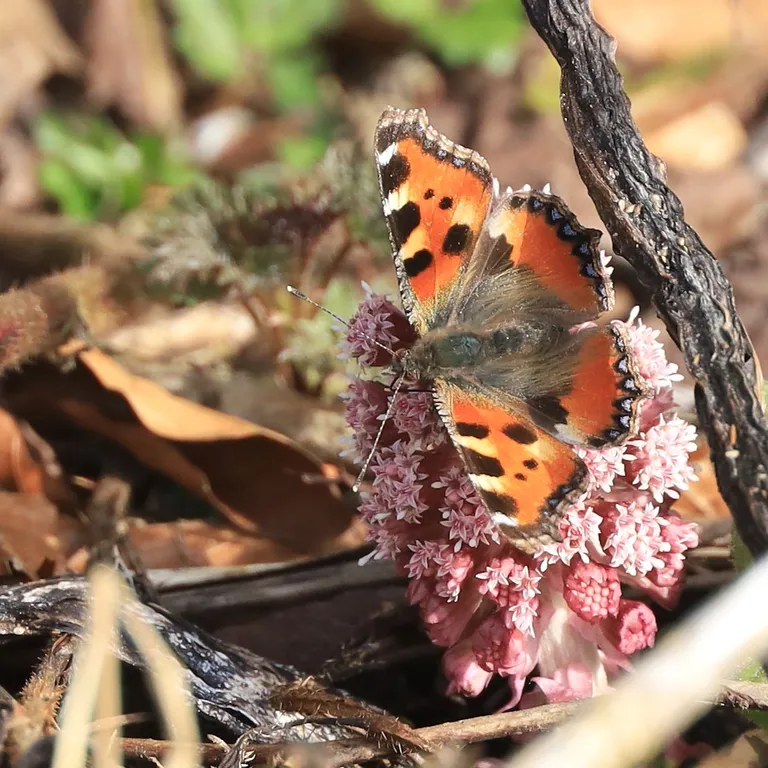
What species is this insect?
Aglais urticae
